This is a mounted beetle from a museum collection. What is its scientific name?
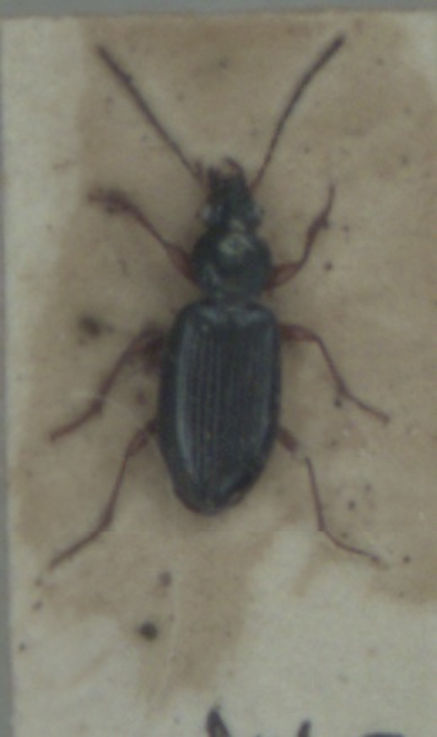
Bembidion decorum
